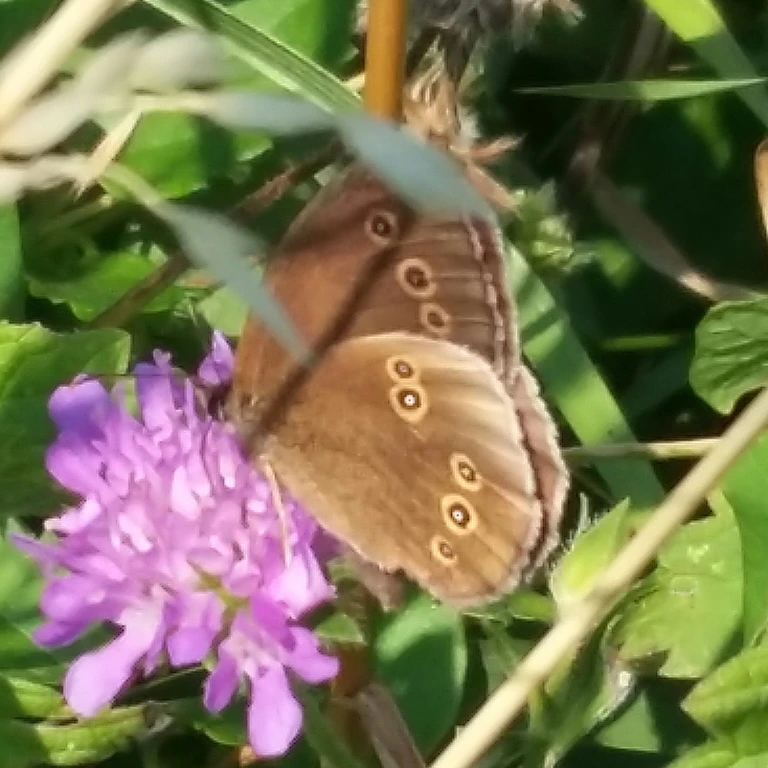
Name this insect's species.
Aphantopus hyperantus
